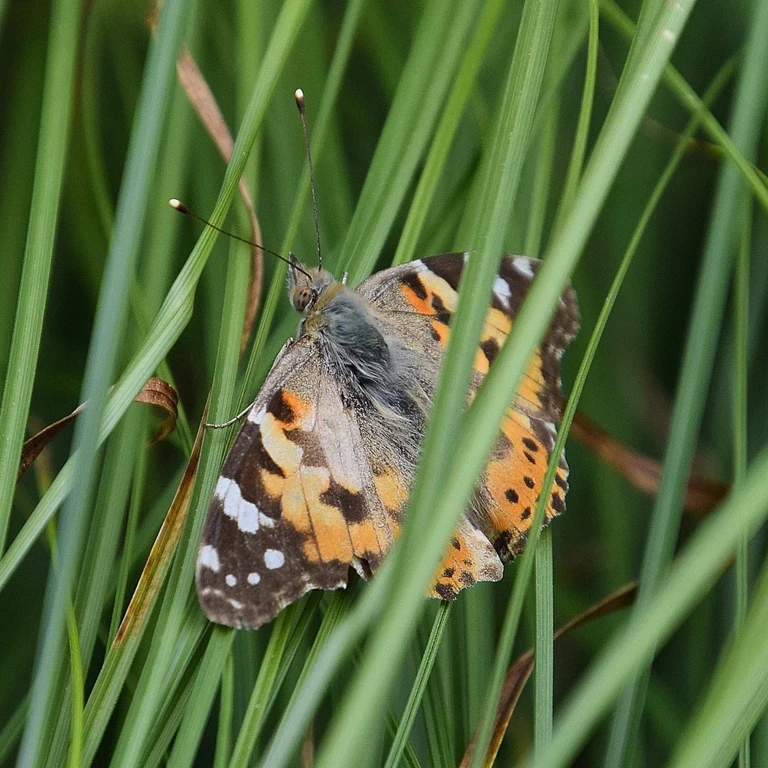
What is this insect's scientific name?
Vanessa cardui
